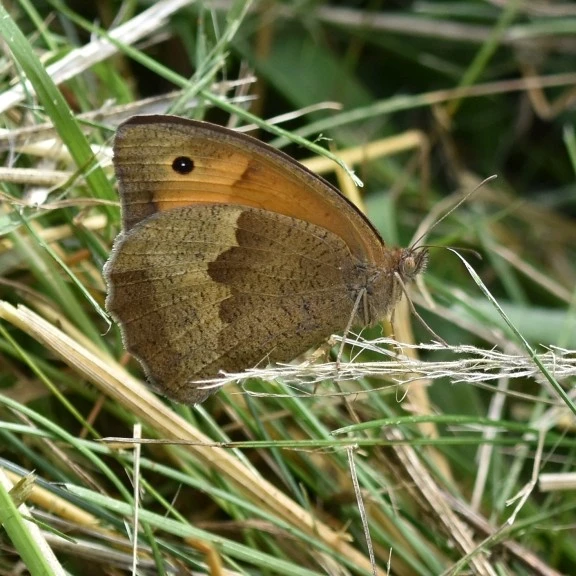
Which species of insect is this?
Maniola jurtina
